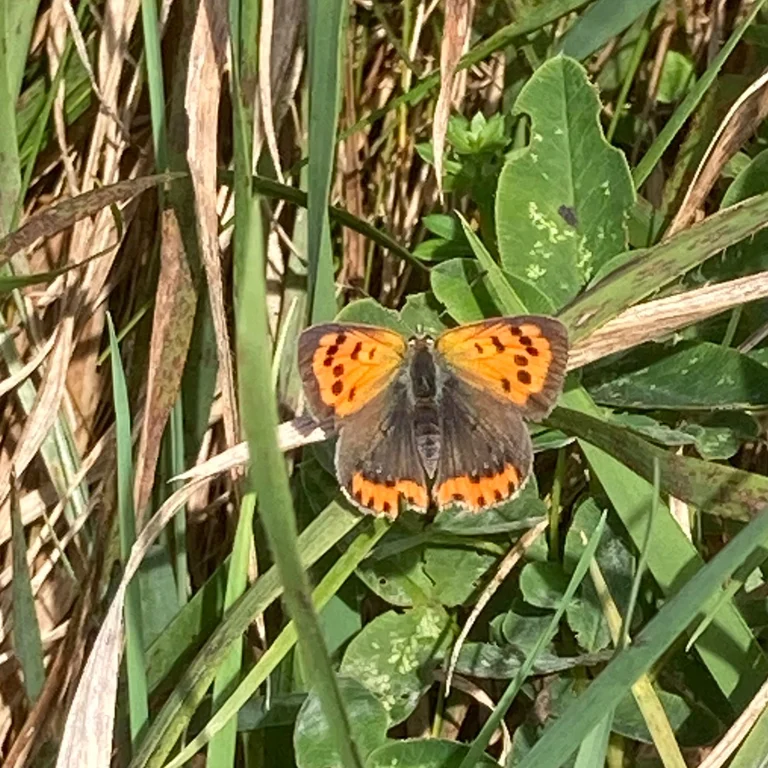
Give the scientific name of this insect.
Lycaena phlaeas
